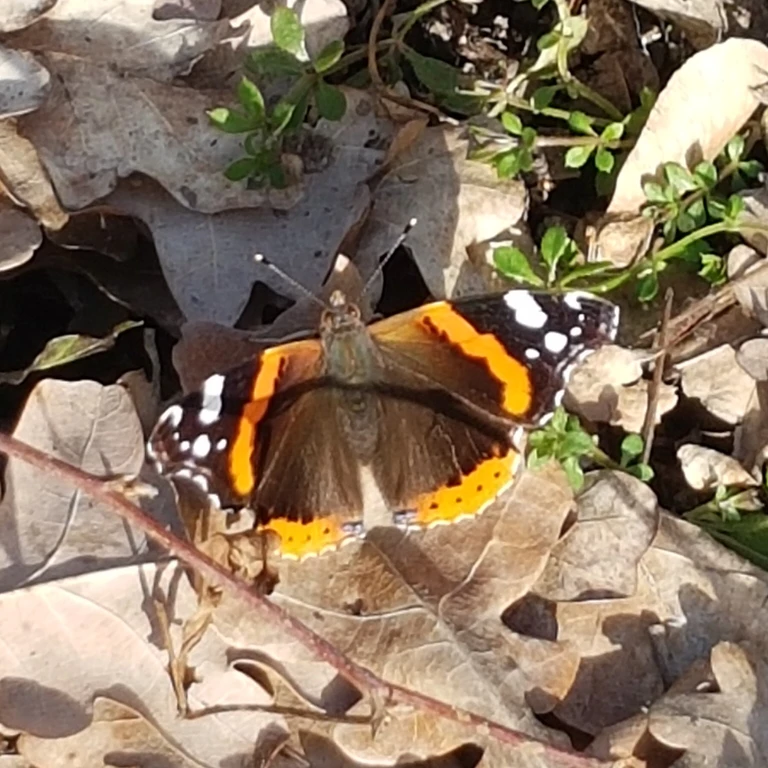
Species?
Vanessa atalanta
